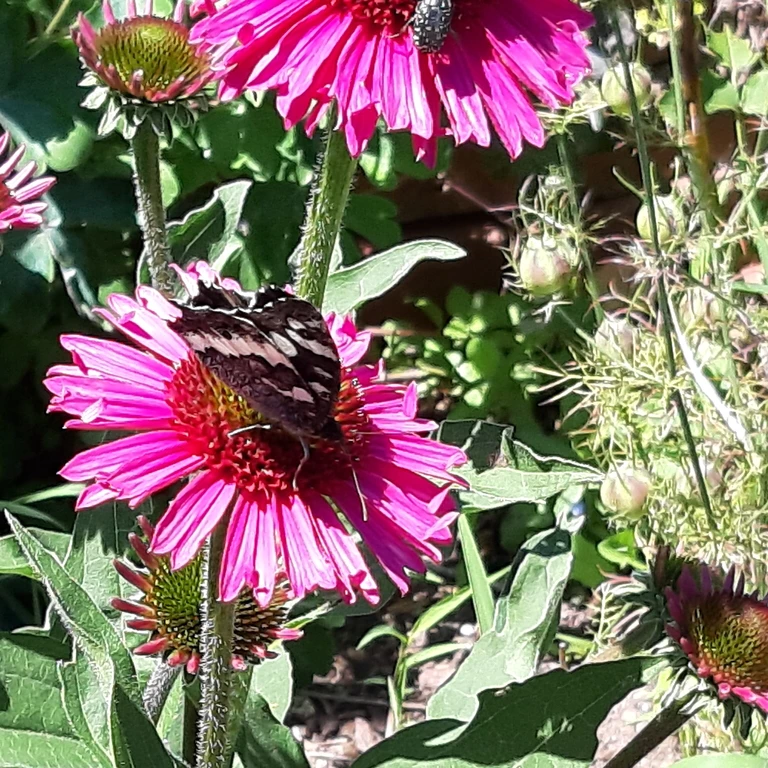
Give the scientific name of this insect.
Brintesia circe
